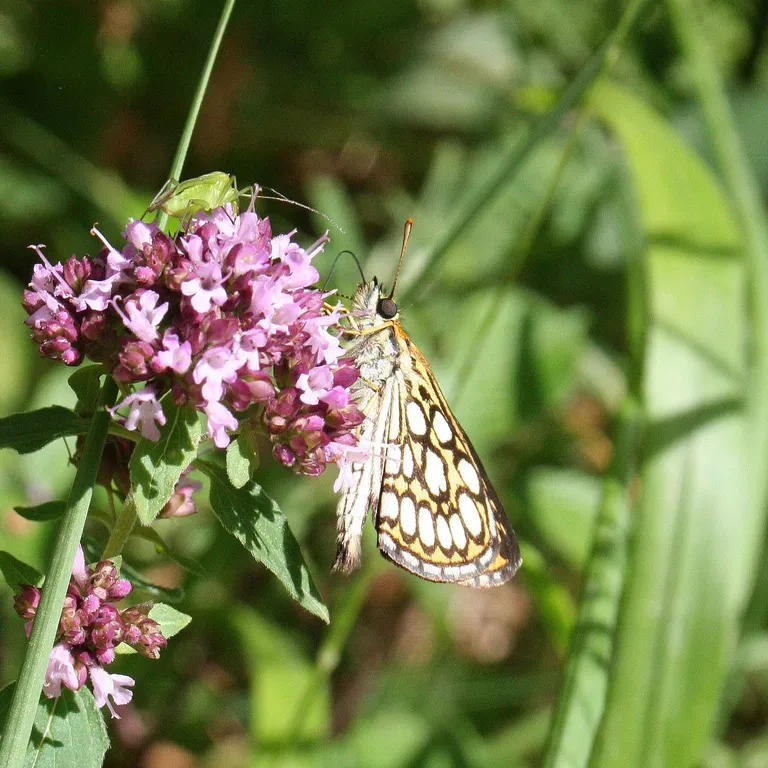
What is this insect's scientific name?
Heteropterus morpheus
